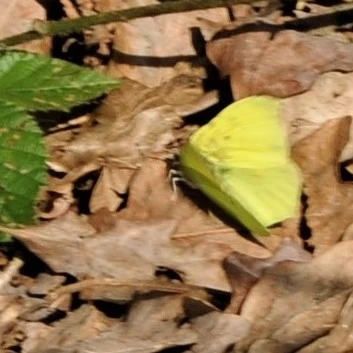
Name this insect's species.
Gonepteryx rhamni
